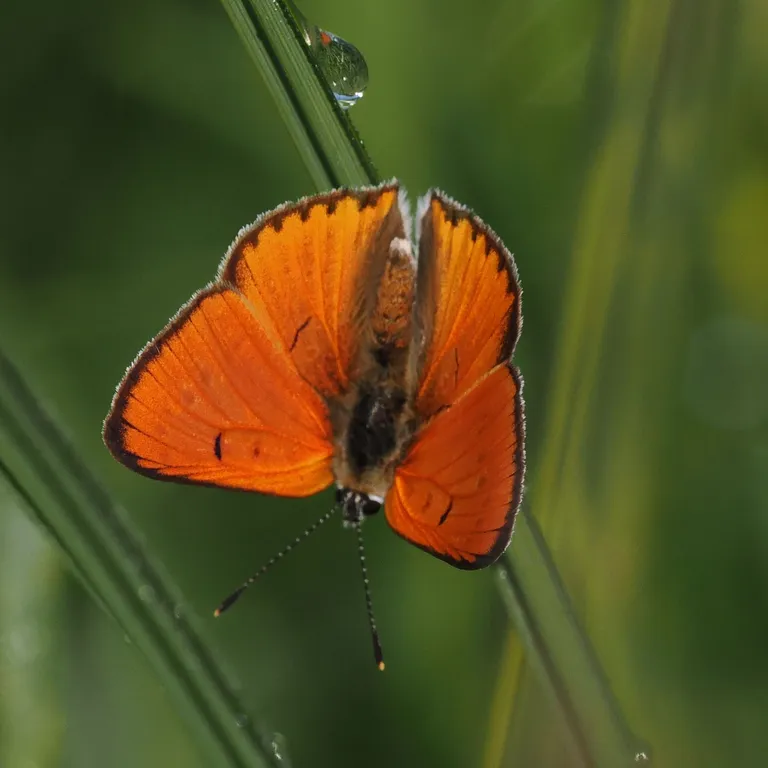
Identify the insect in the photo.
Lycaena dispar
